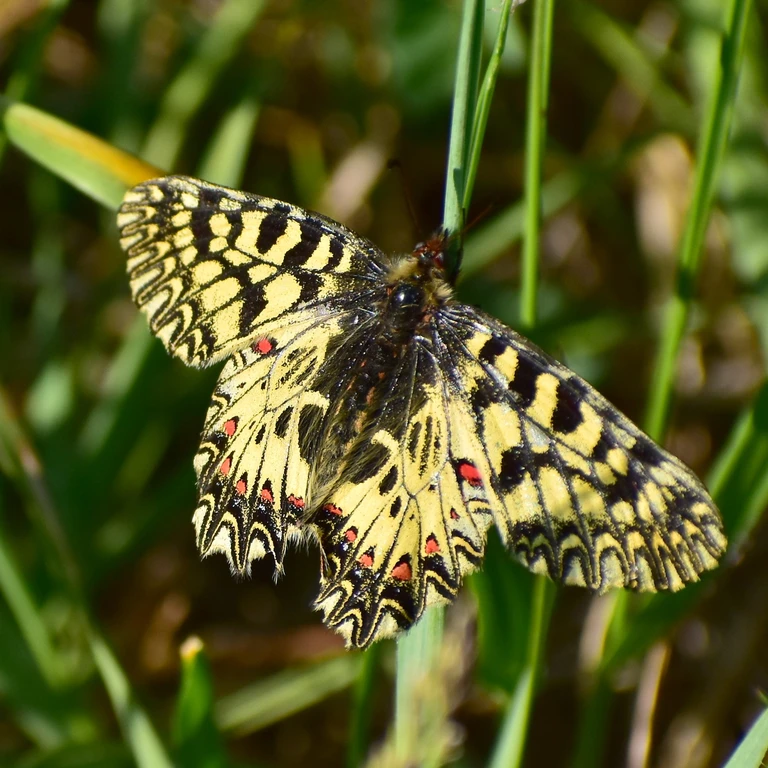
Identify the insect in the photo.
Zerynthia polyxena
